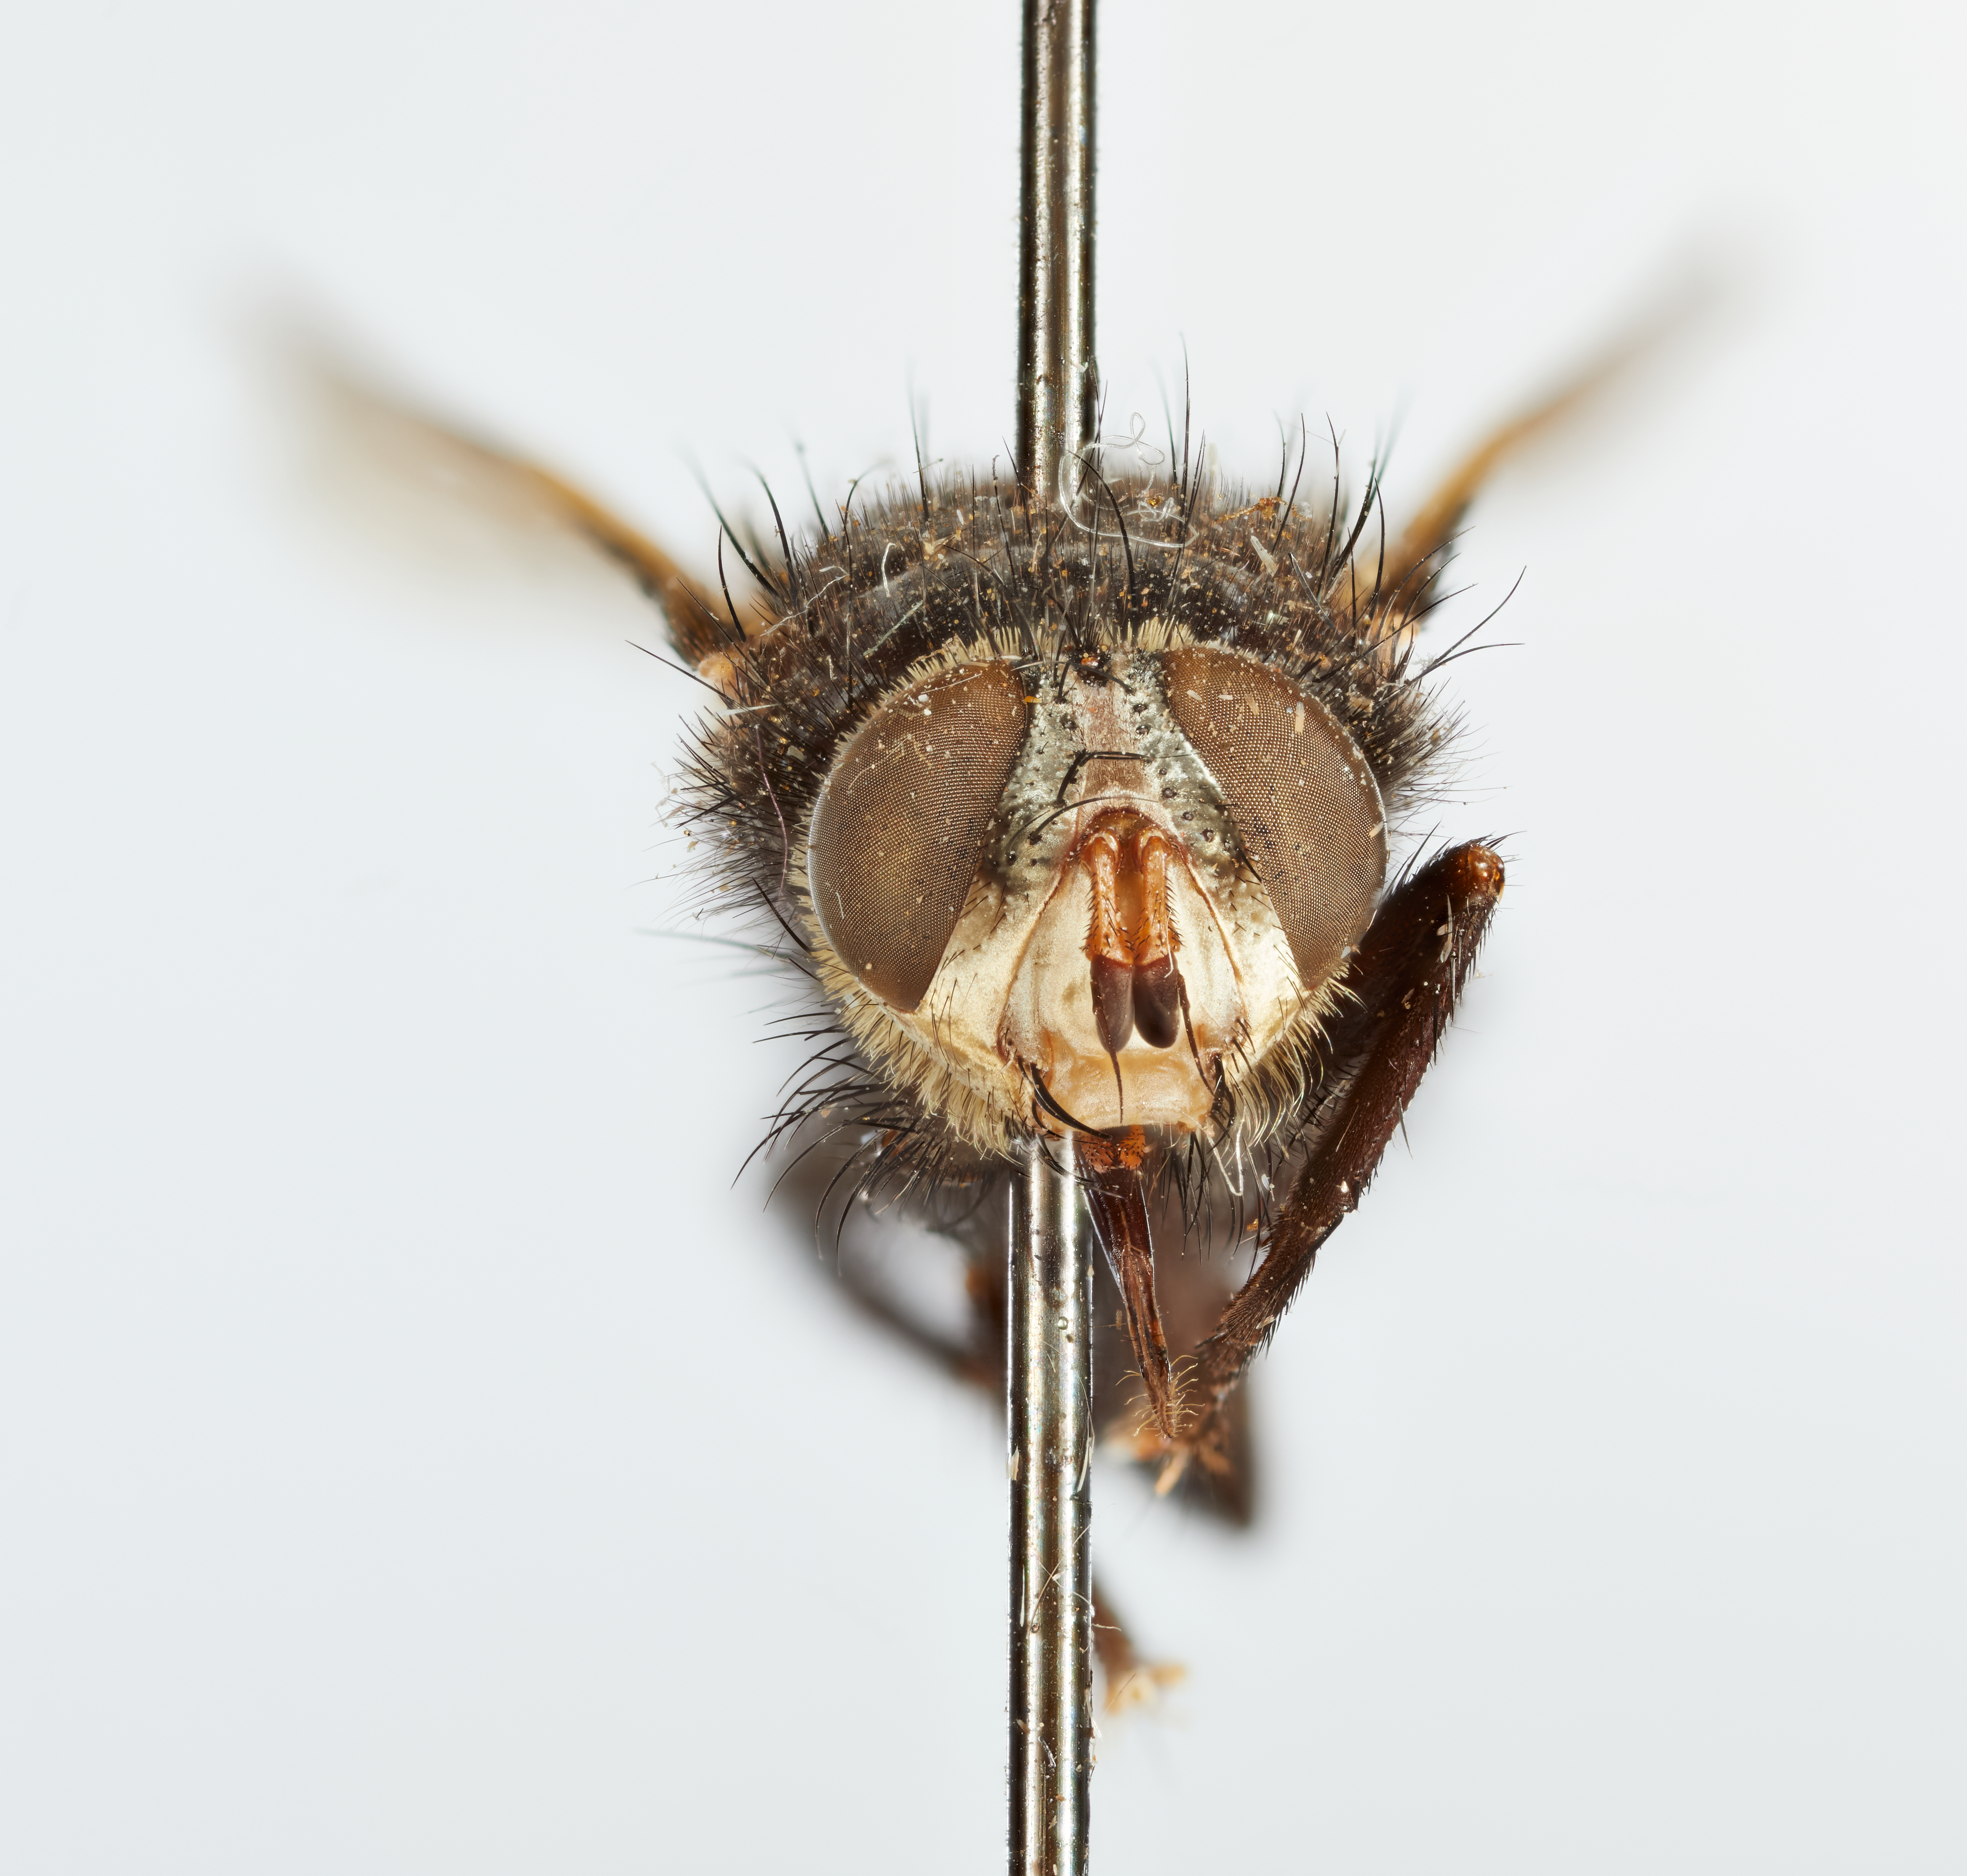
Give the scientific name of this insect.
Rhachogaster kermodei
